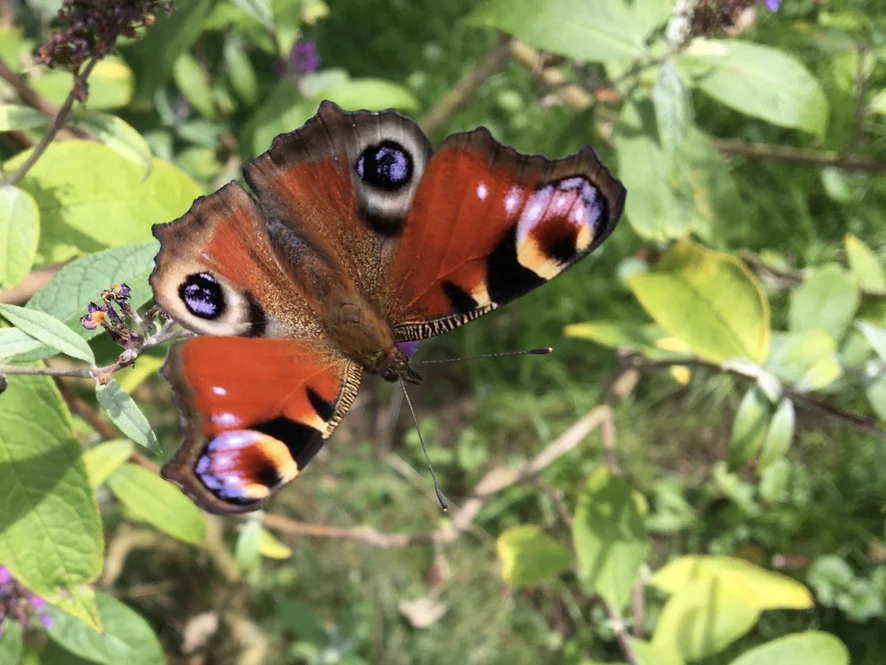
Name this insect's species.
Aglais io
